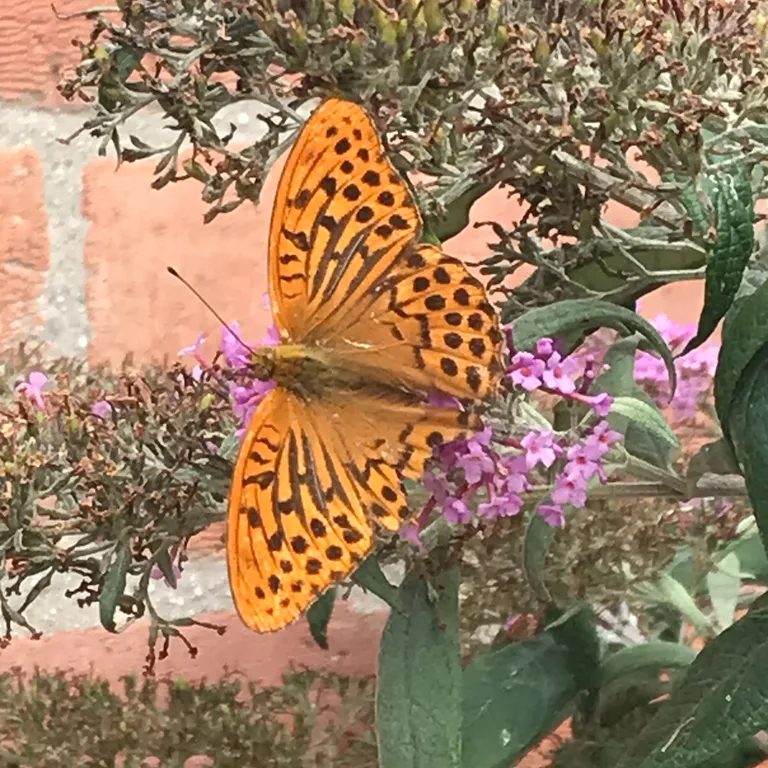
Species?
Argynnis paphia
